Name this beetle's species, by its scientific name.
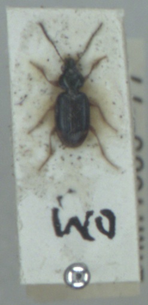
Ocys quinquestriatus
